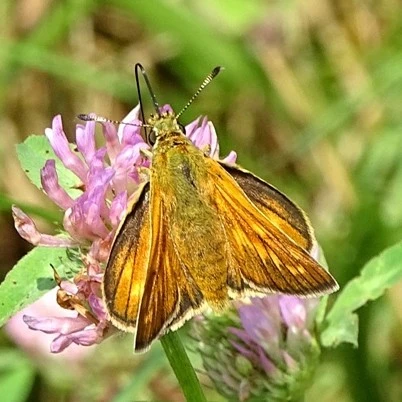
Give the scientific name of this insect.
Ochlodes sylvanus (also Ochlodes venata)
